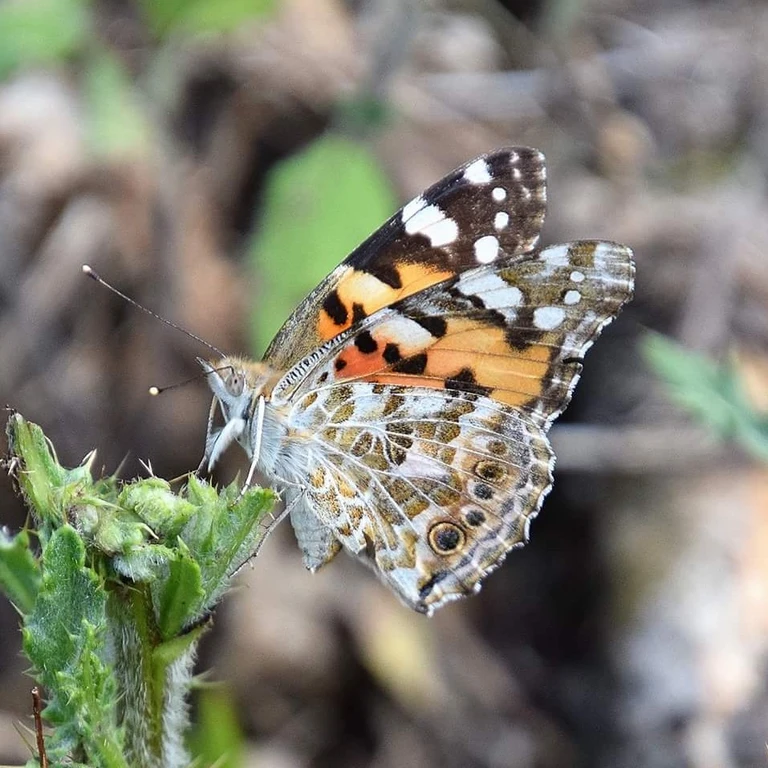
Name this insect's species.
Vanessa cardui
